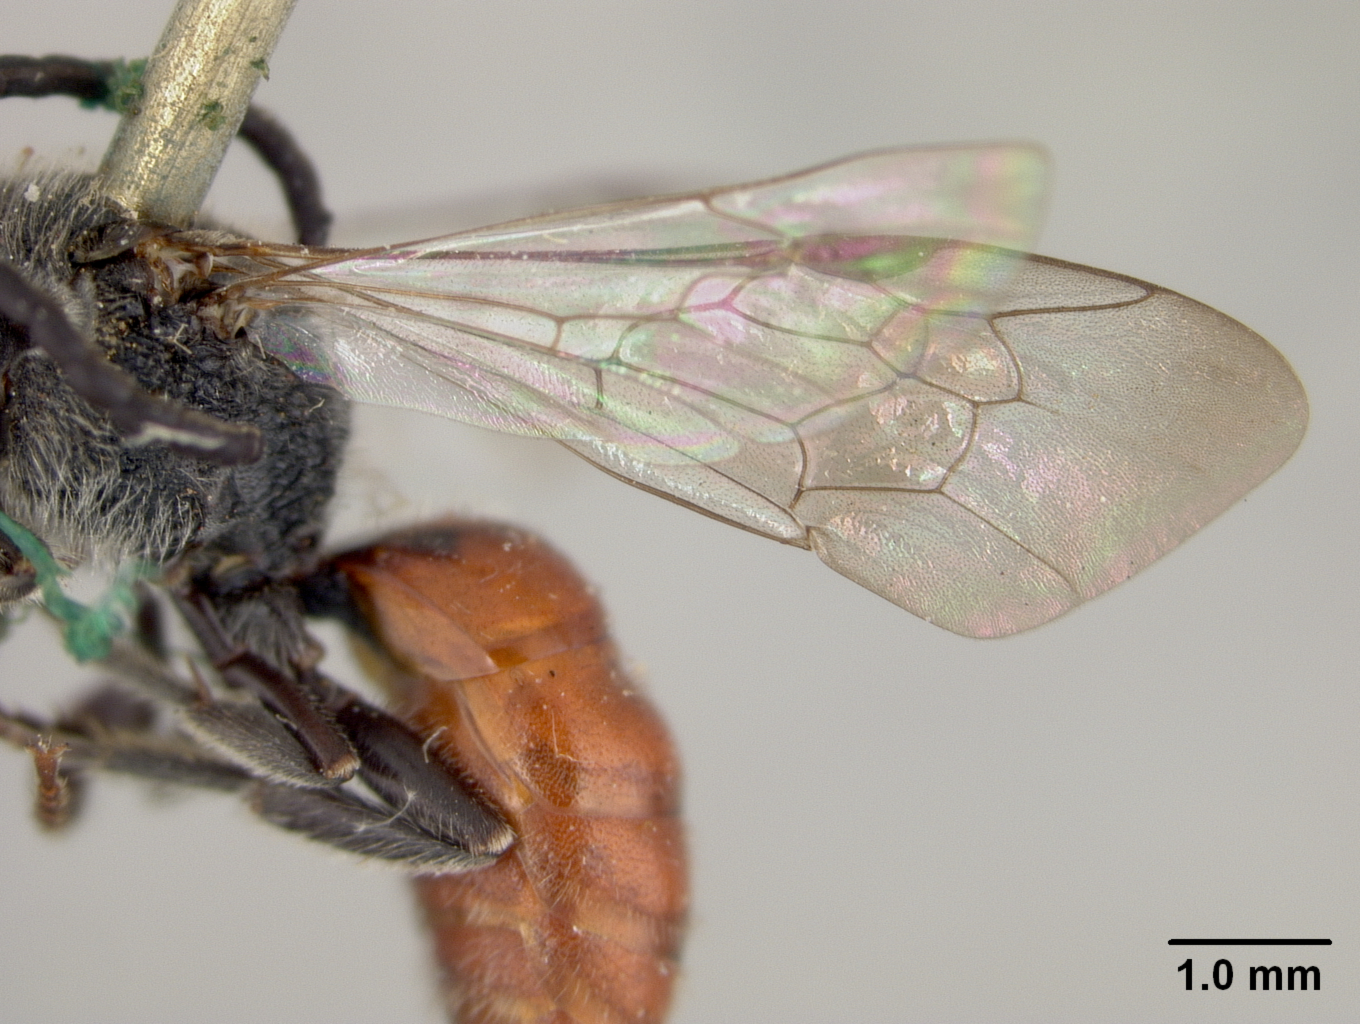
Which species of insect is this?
Proteraner leptanthi
